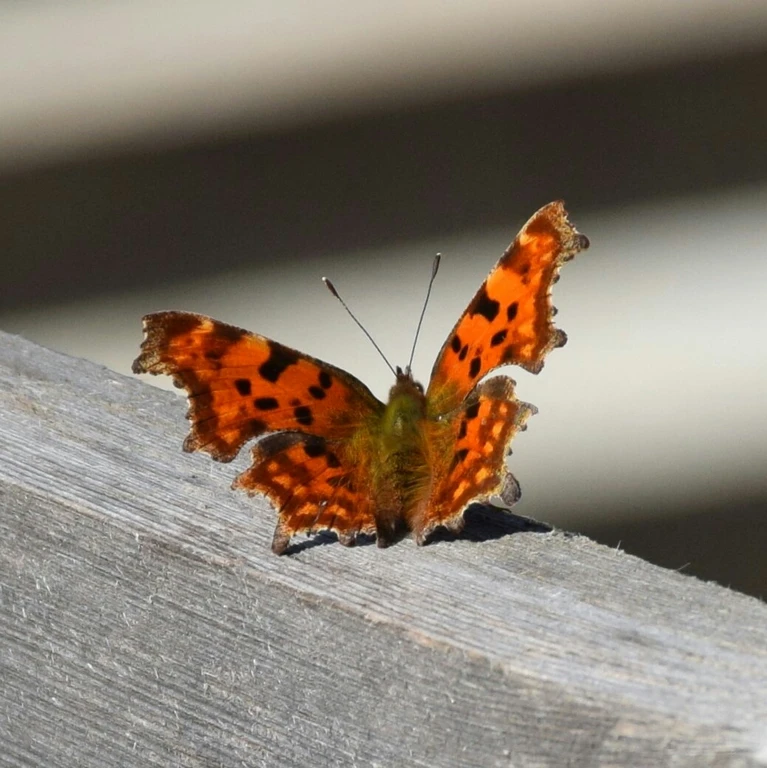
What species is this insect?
Polygonia c-album
